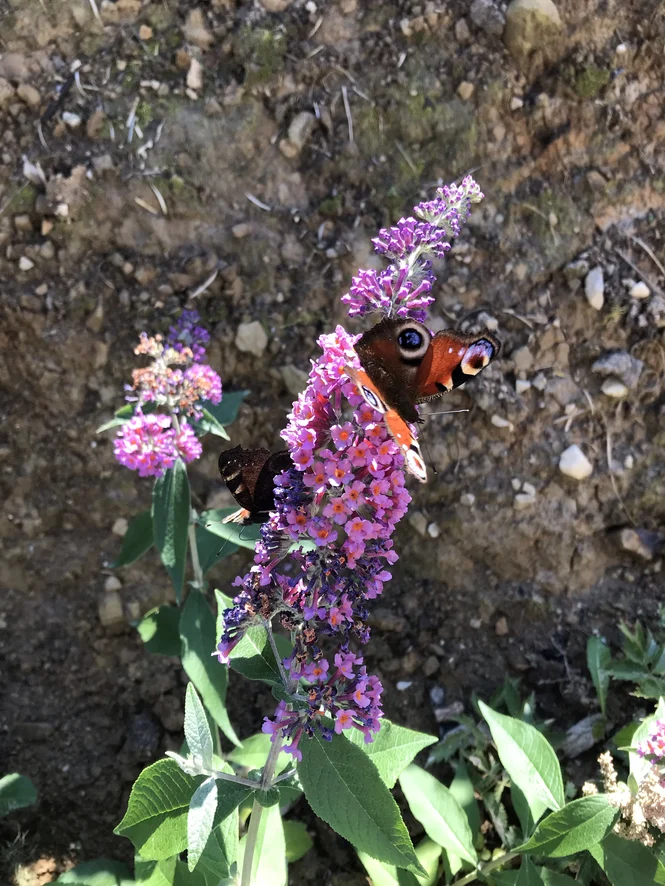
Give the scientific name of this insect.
Aglais io
